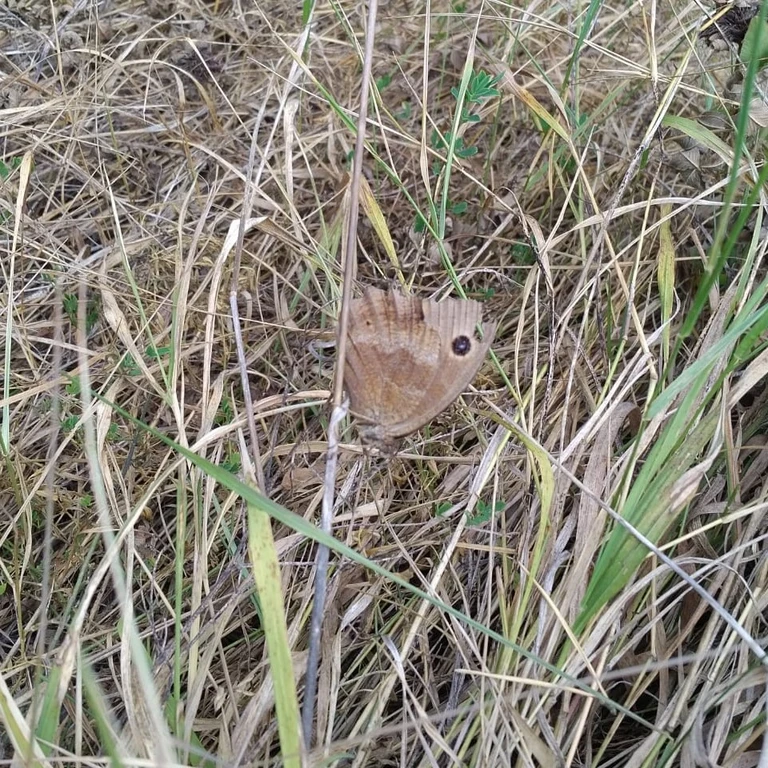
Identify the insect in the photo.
Minois dryas
